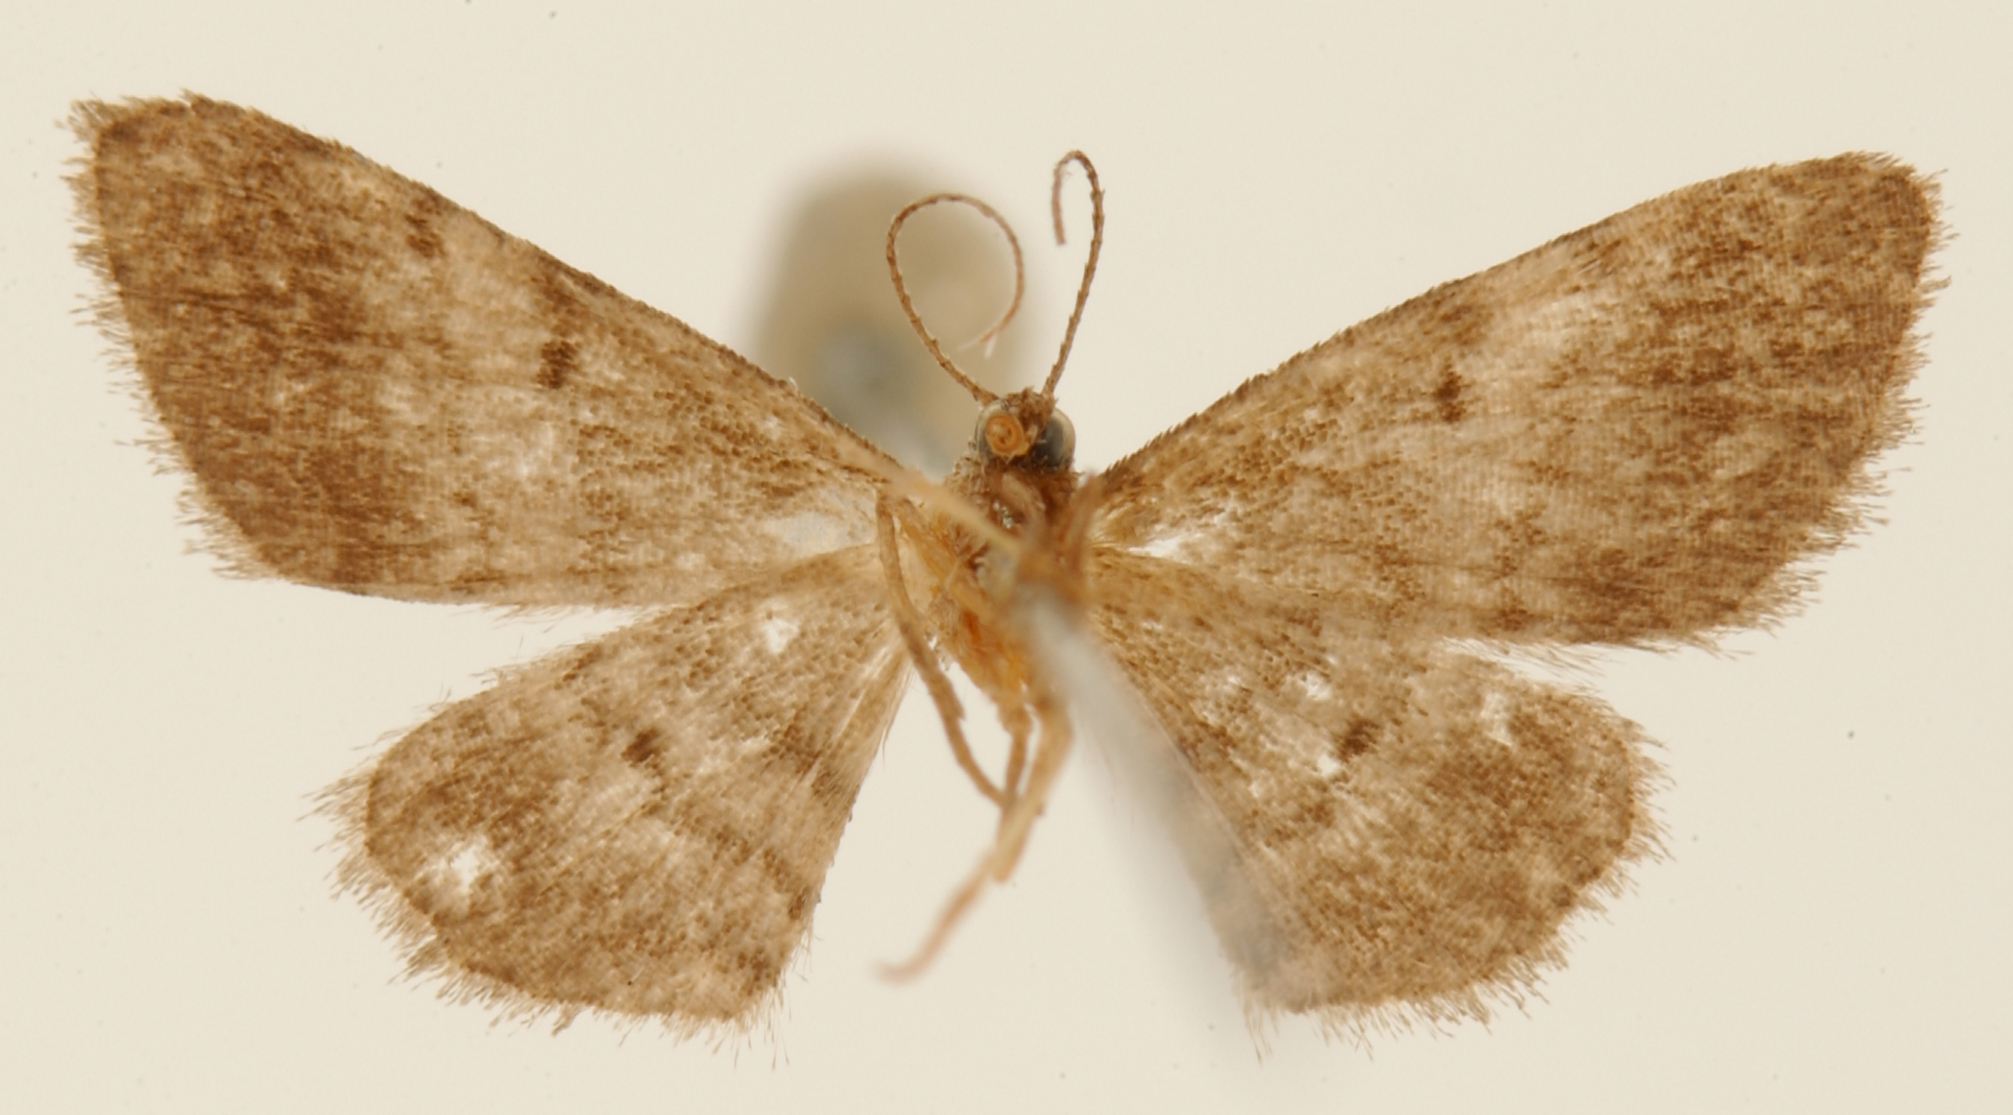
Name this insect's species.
Mimophyle parallela
